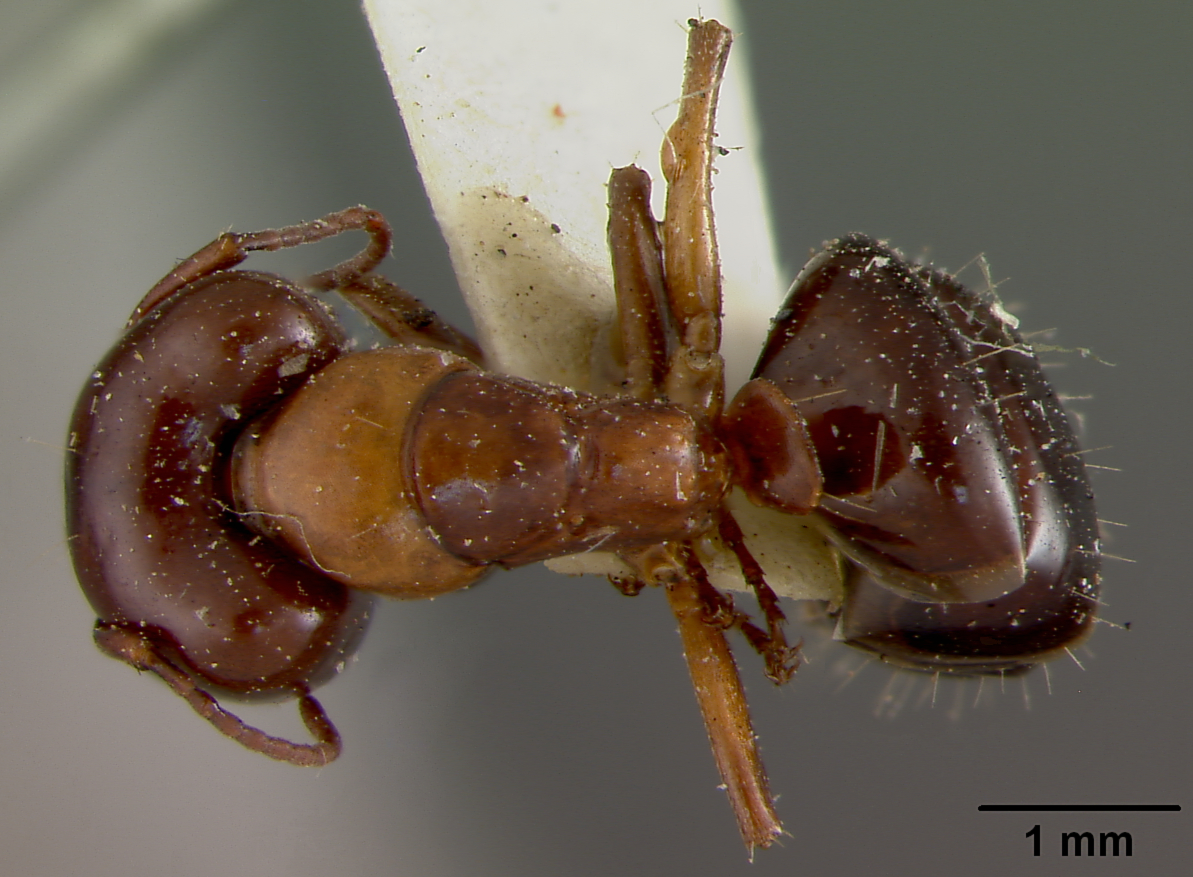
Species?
Camponotus hyatti
